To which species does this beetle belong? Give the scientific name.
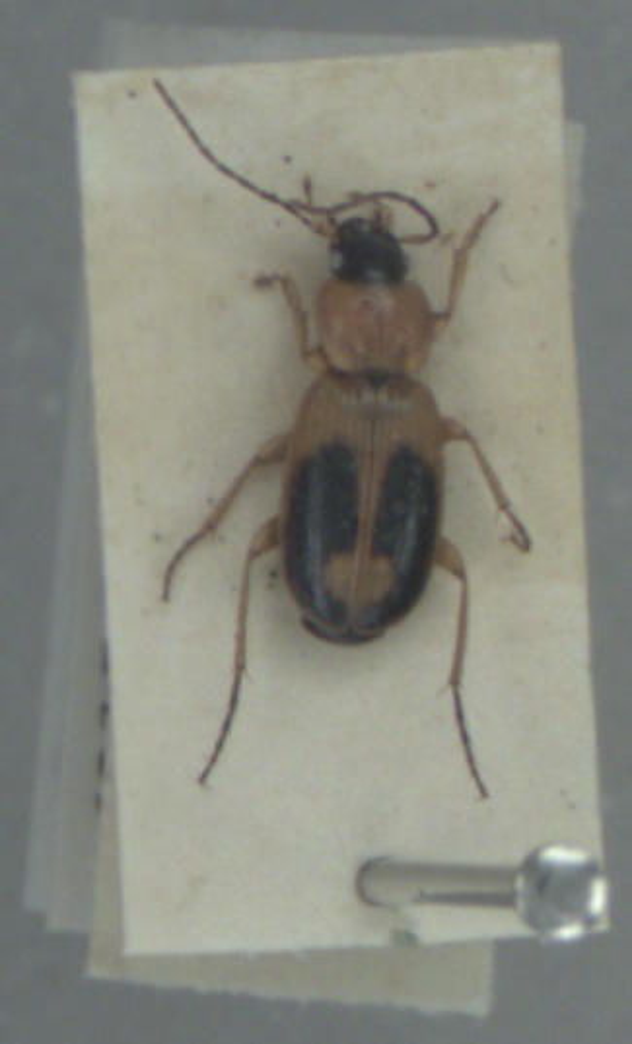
Badister bullatus
